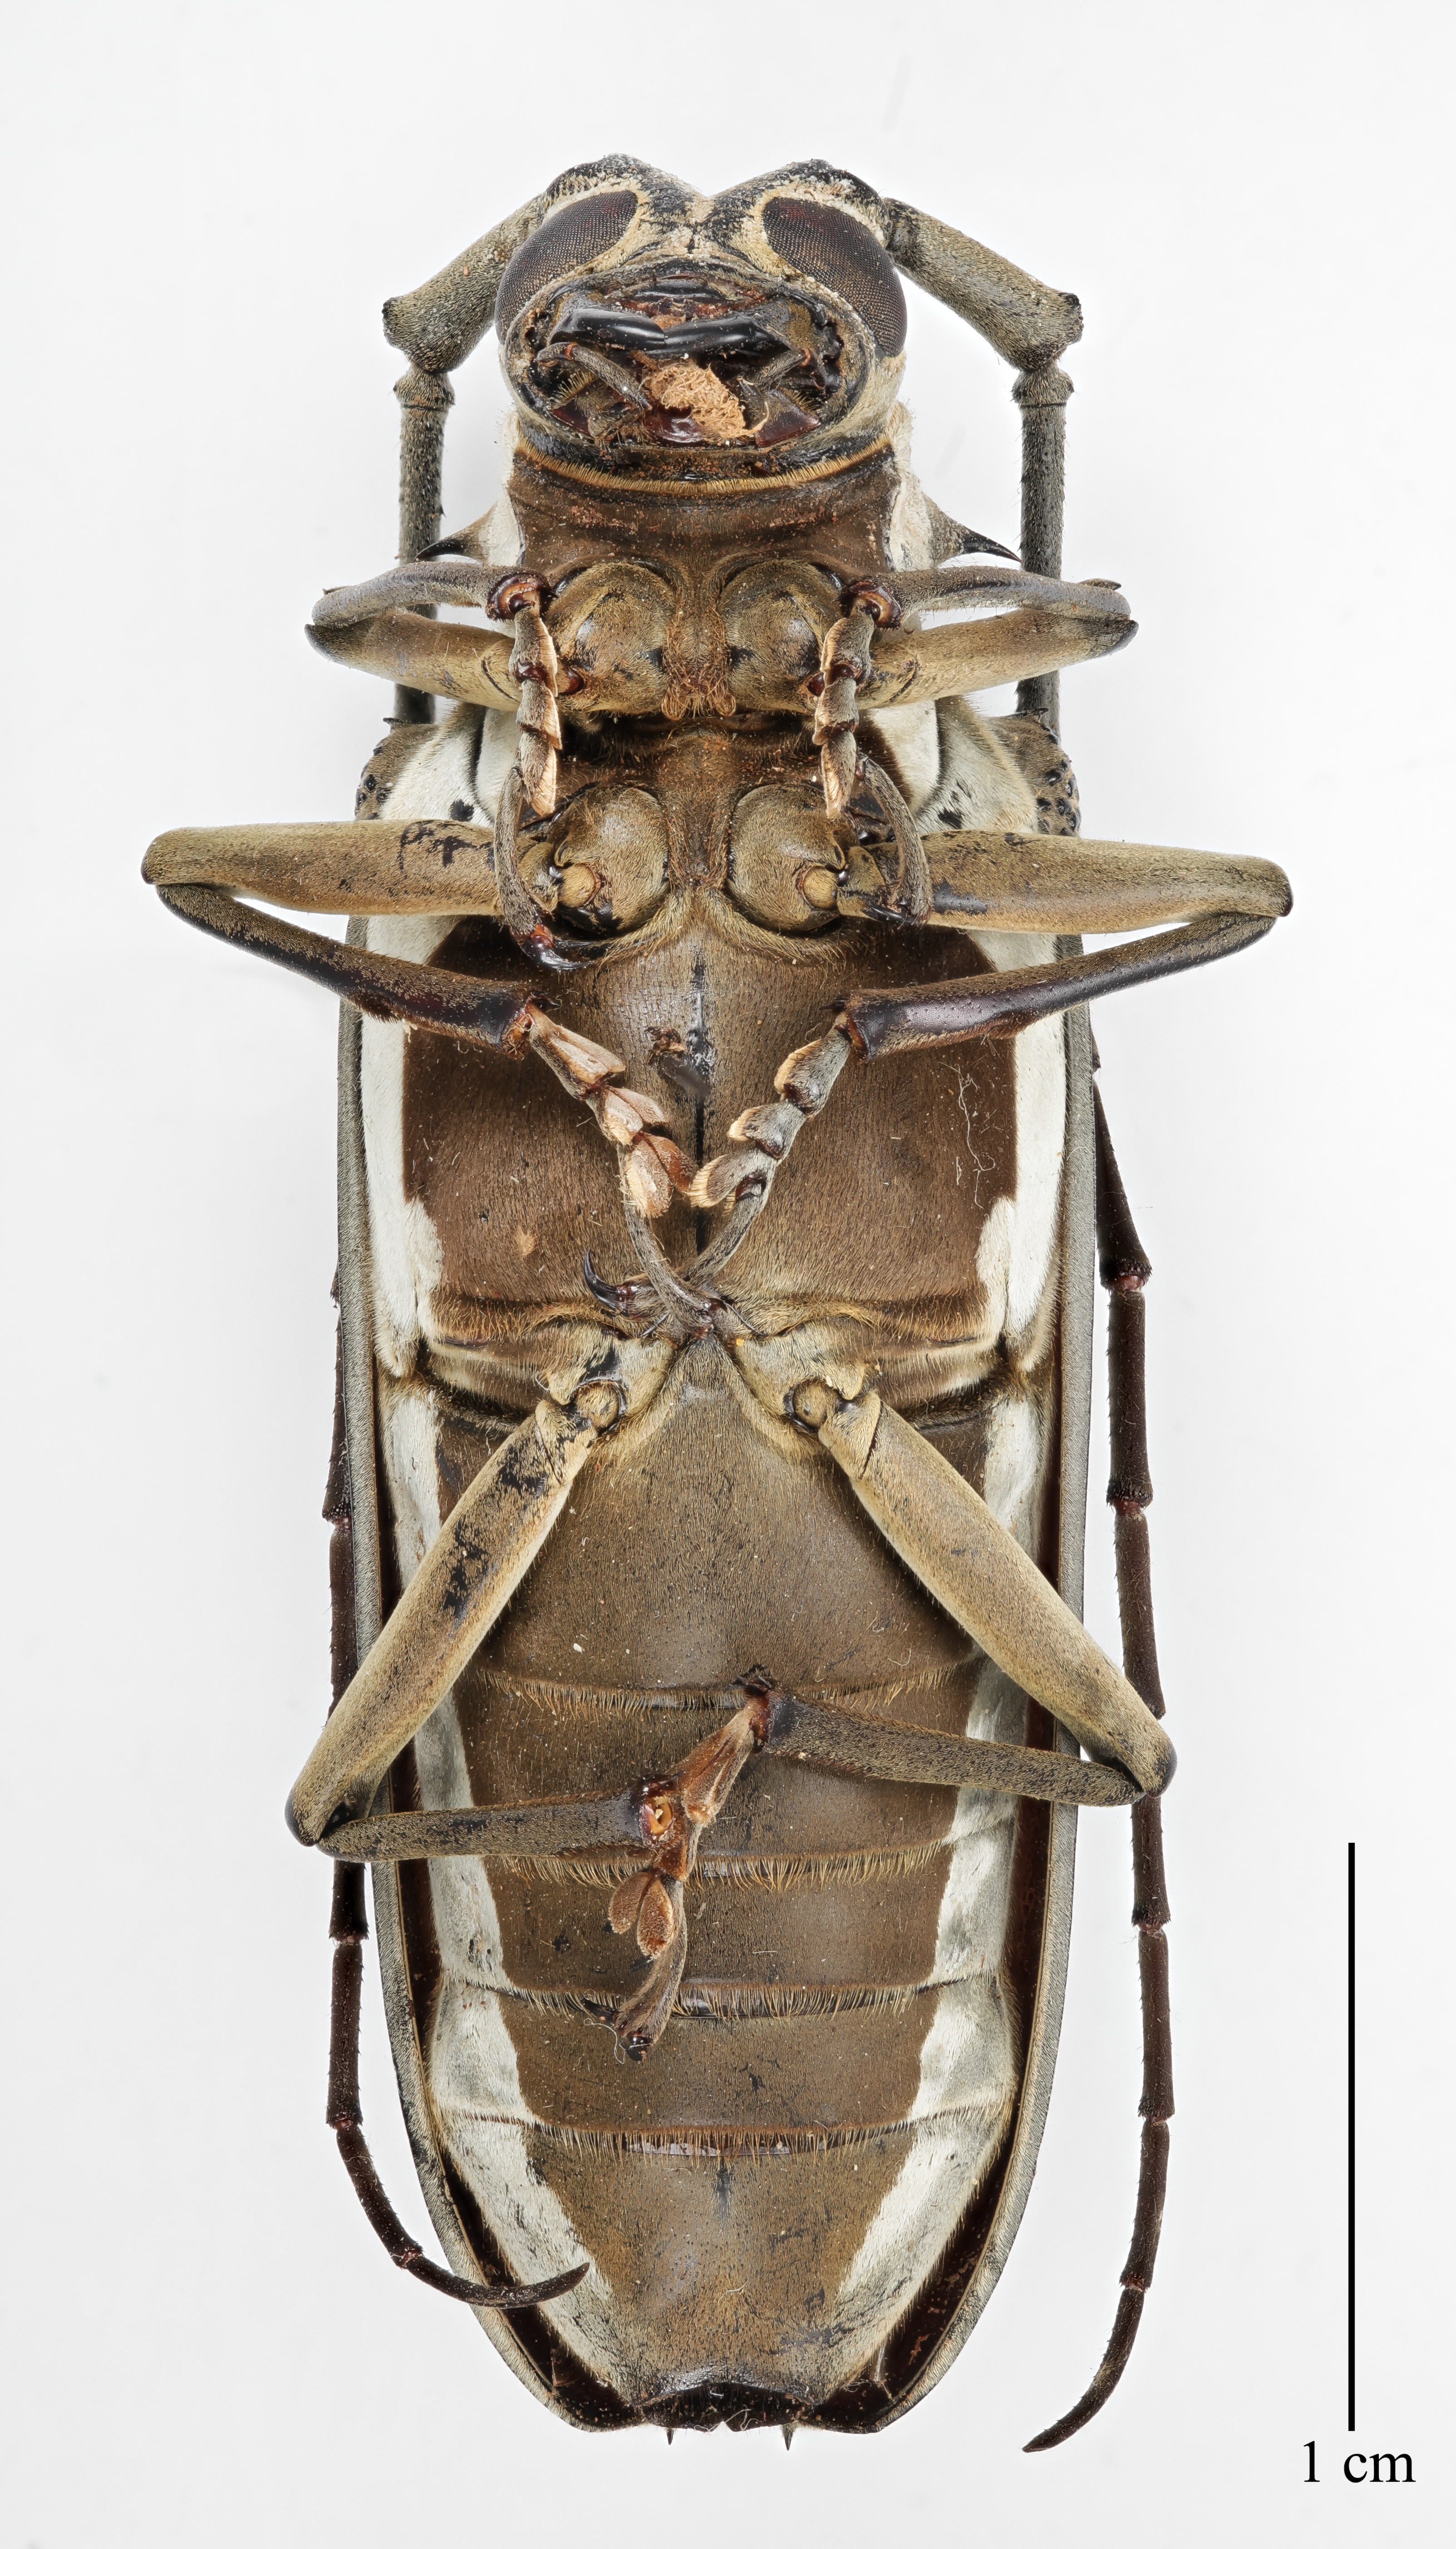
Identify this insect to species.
Batocera davidis
